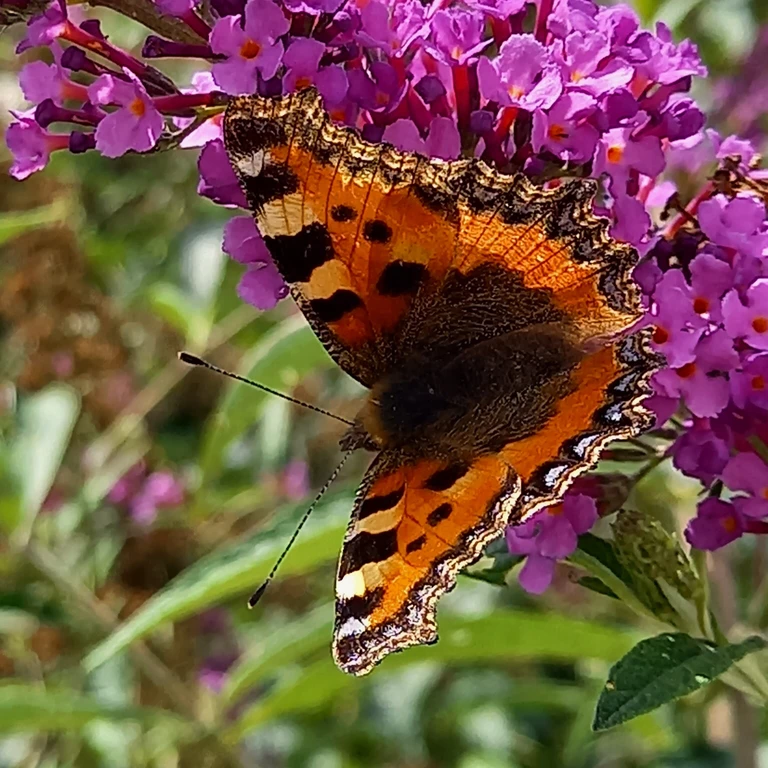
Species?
Aglais urticae
